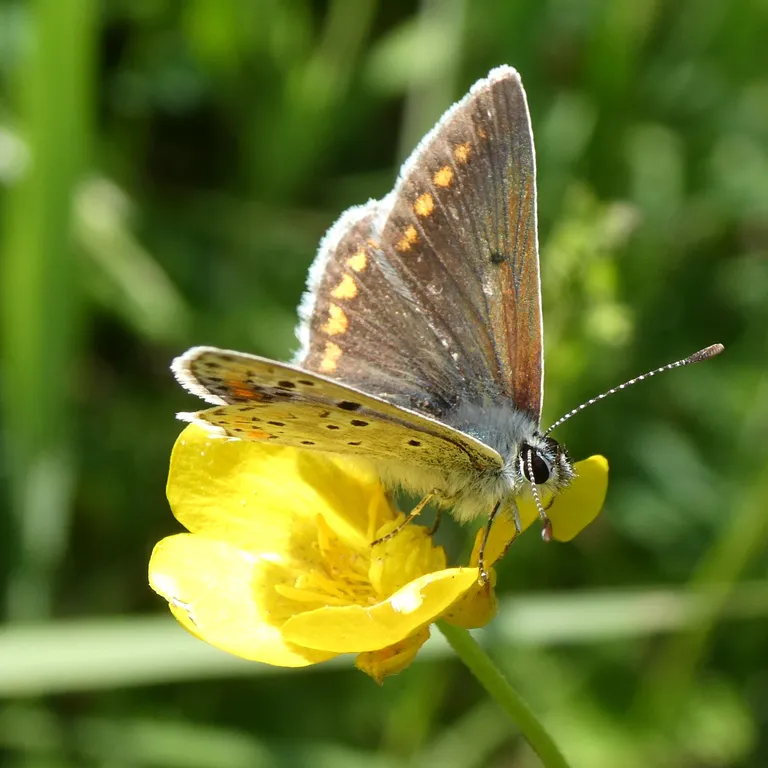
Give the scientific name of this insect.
Aricia agestis/artaxerxes
